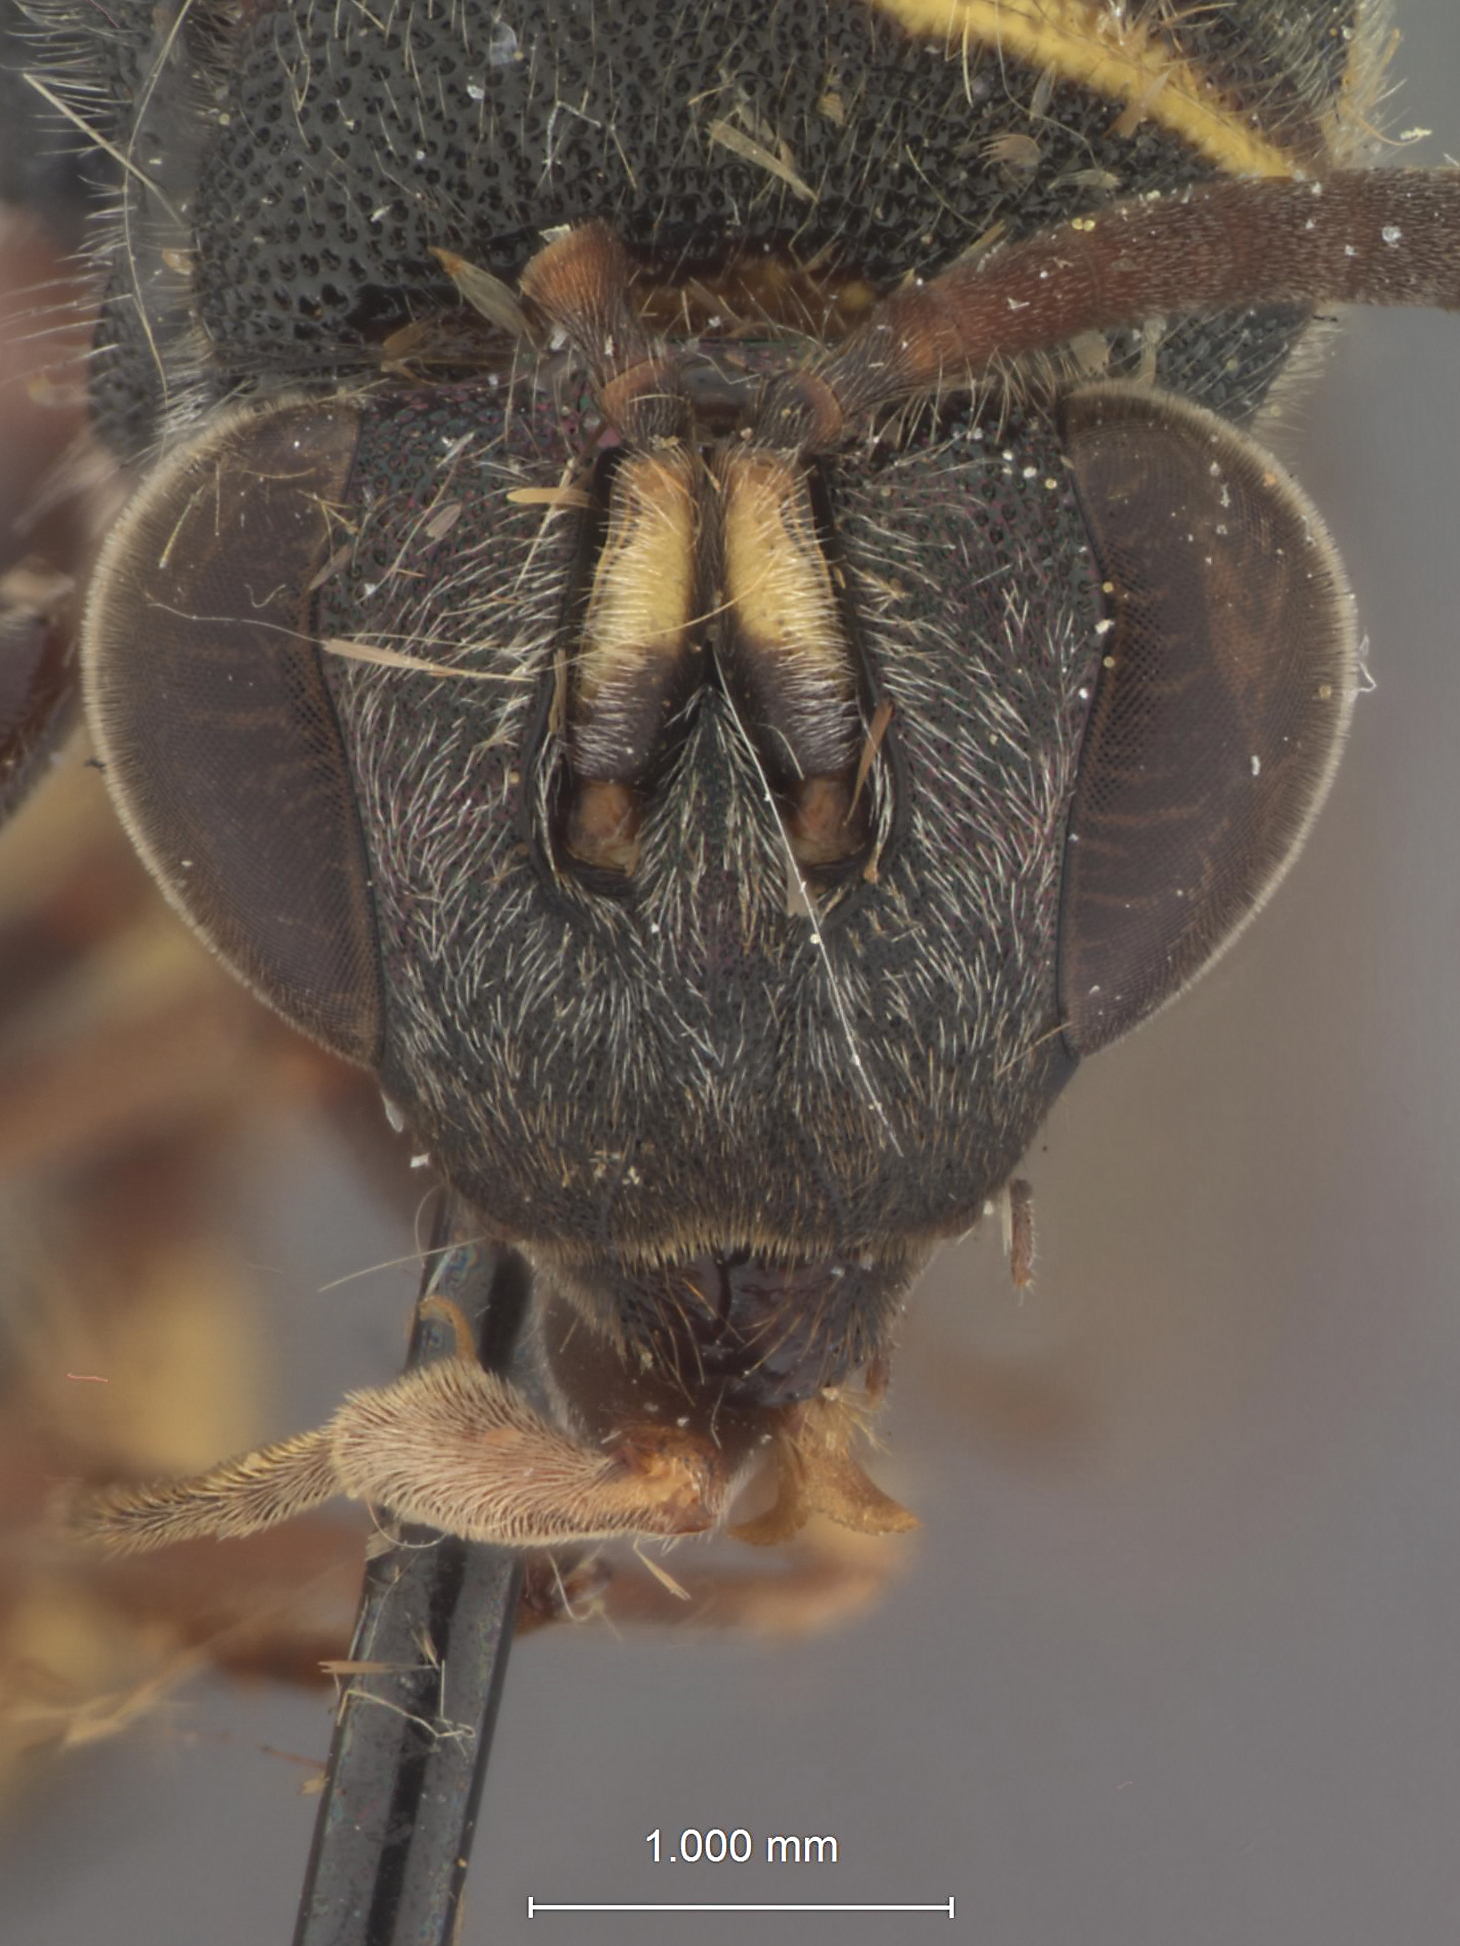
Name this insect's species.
Leucospis decorata
